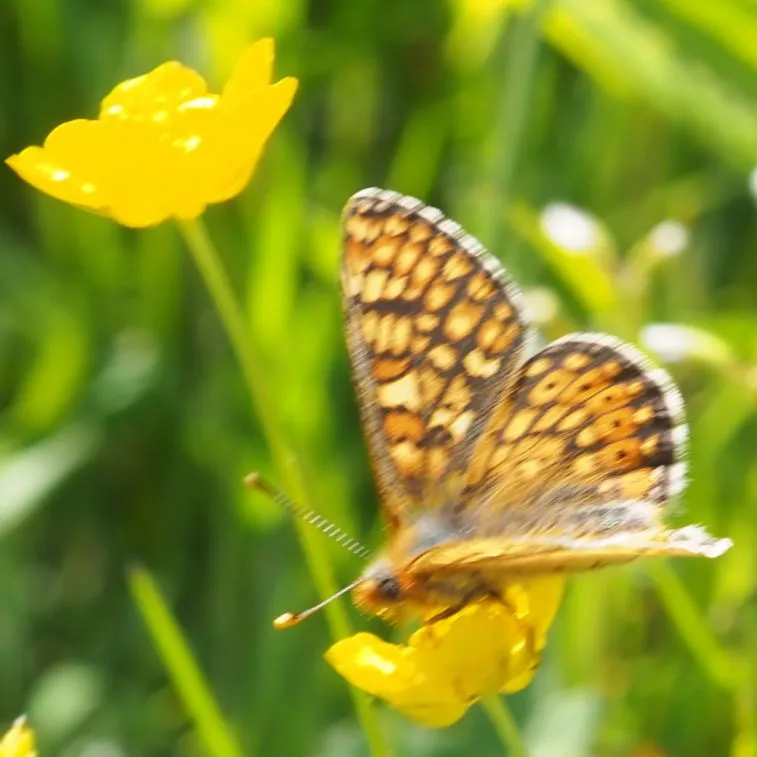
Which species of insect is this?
Euphydryas aurinia
